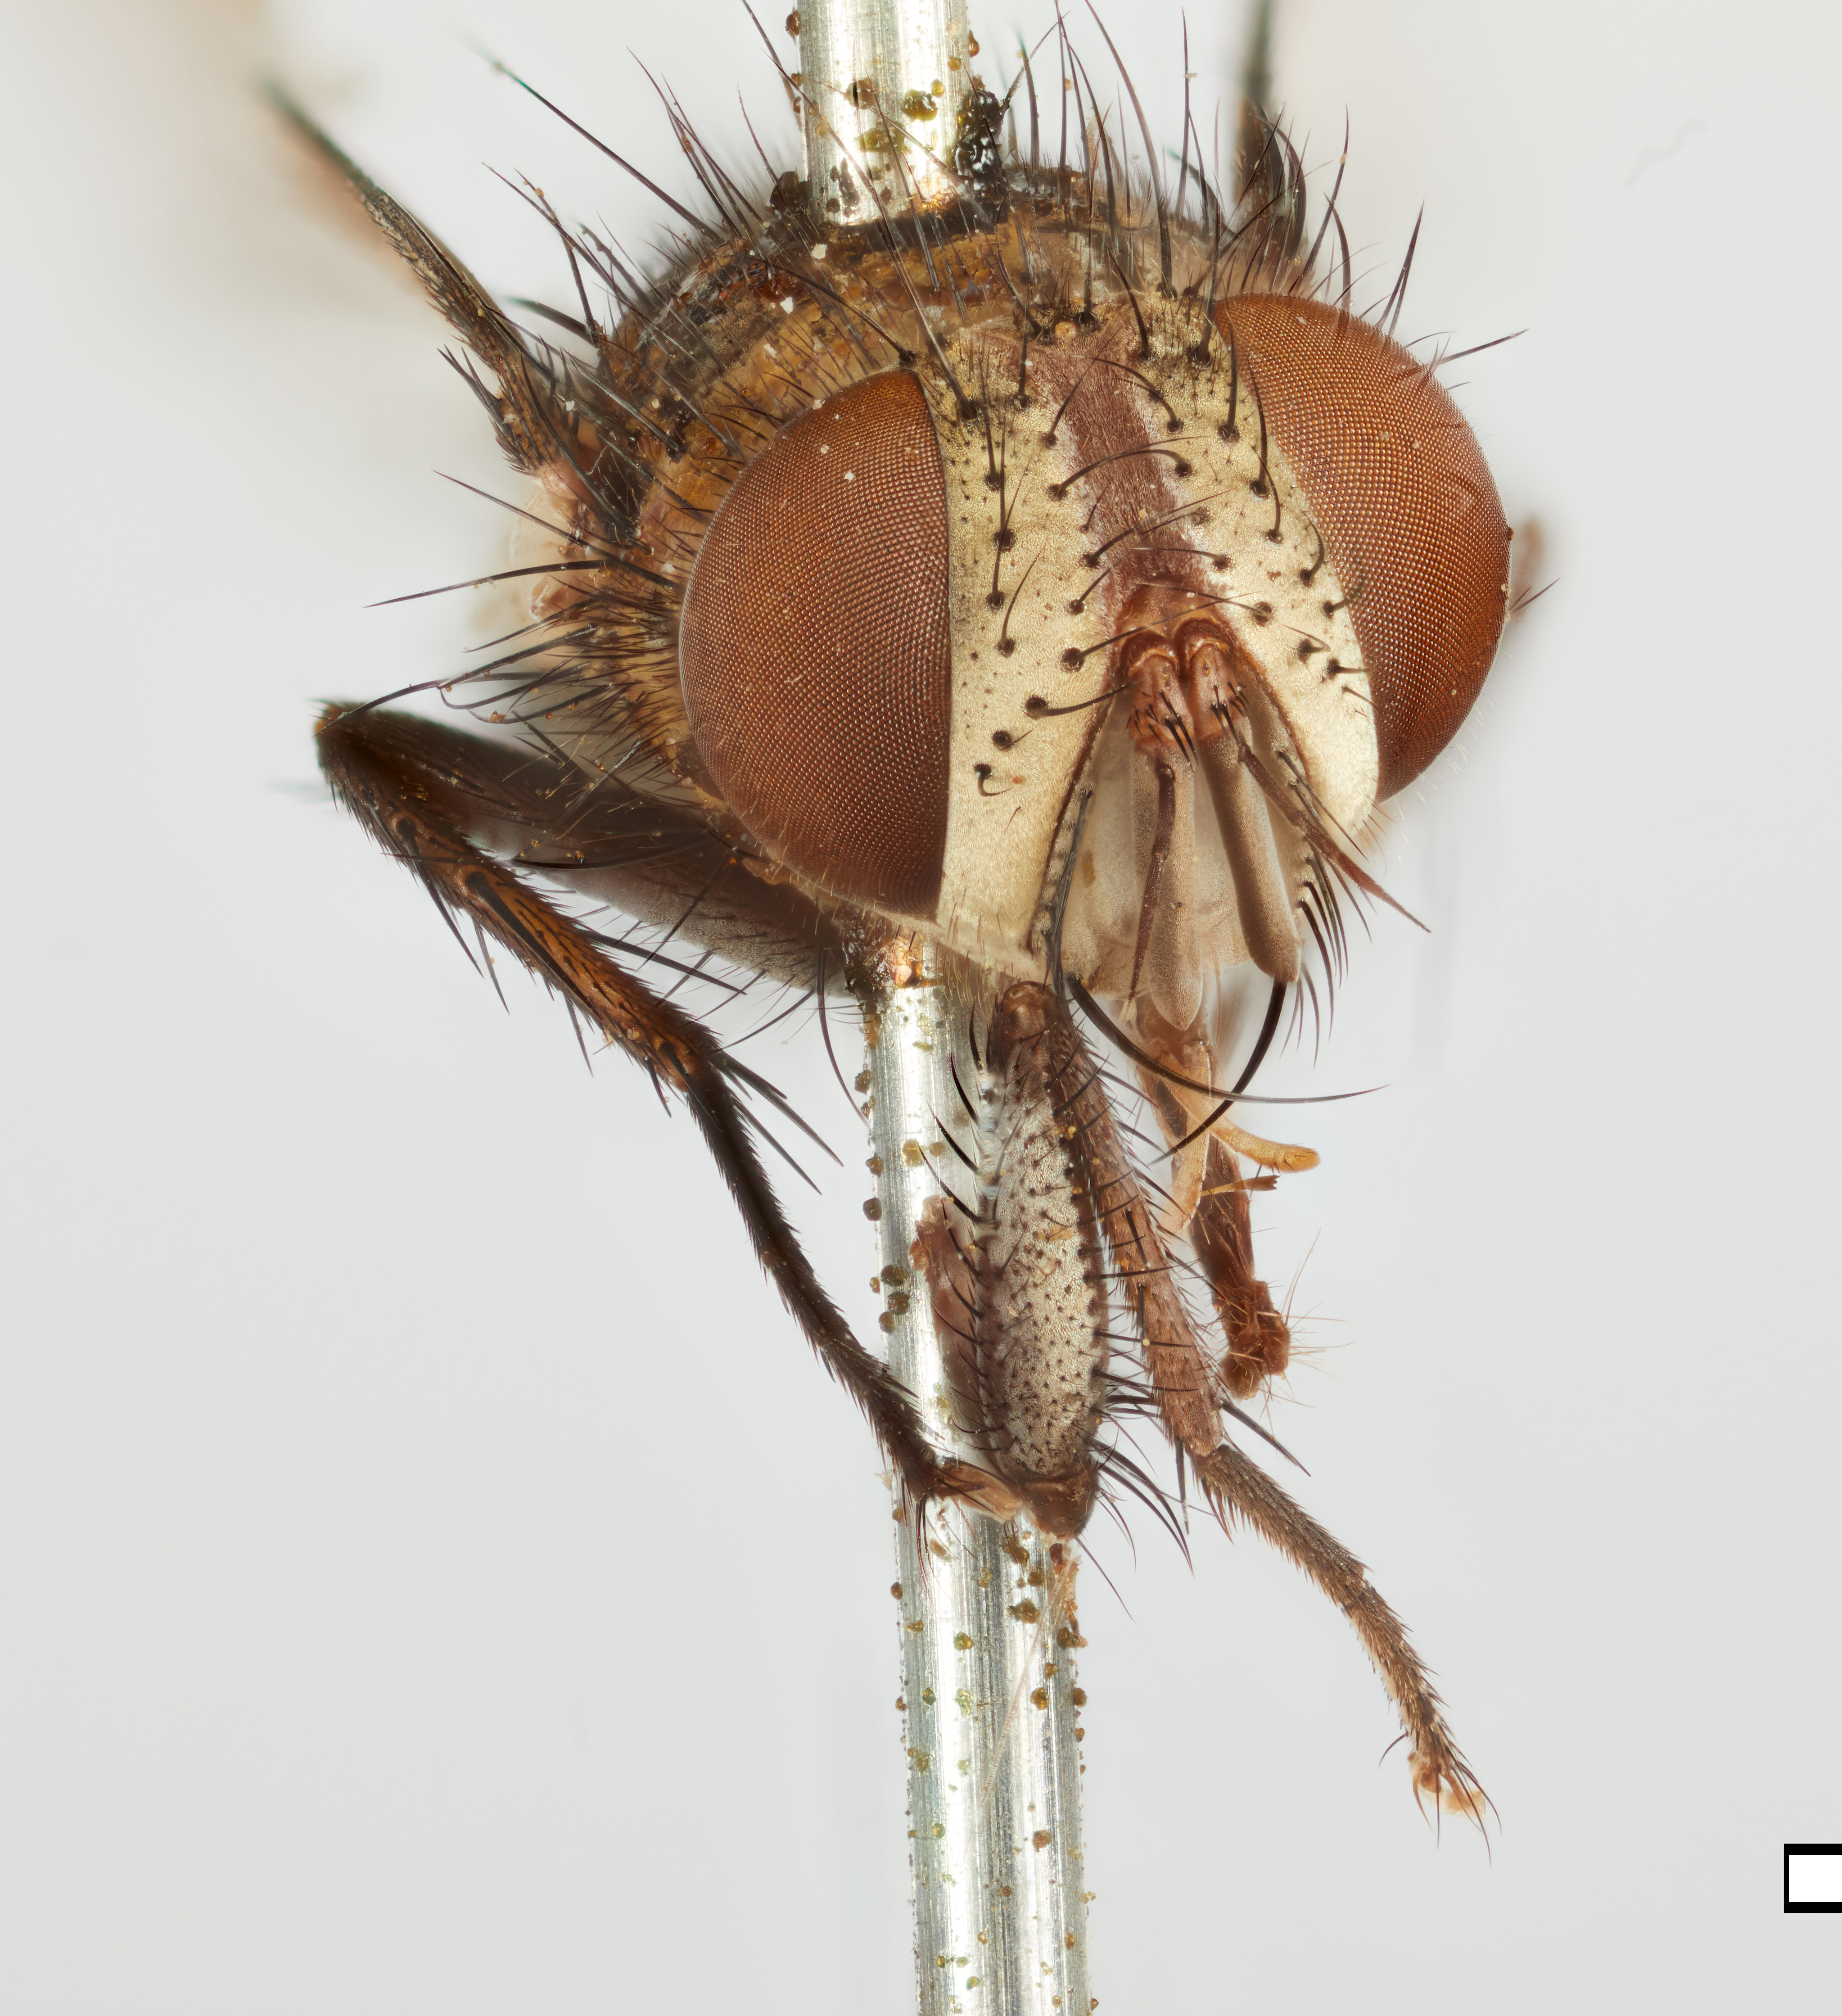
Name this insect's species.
Distichona auriceps
